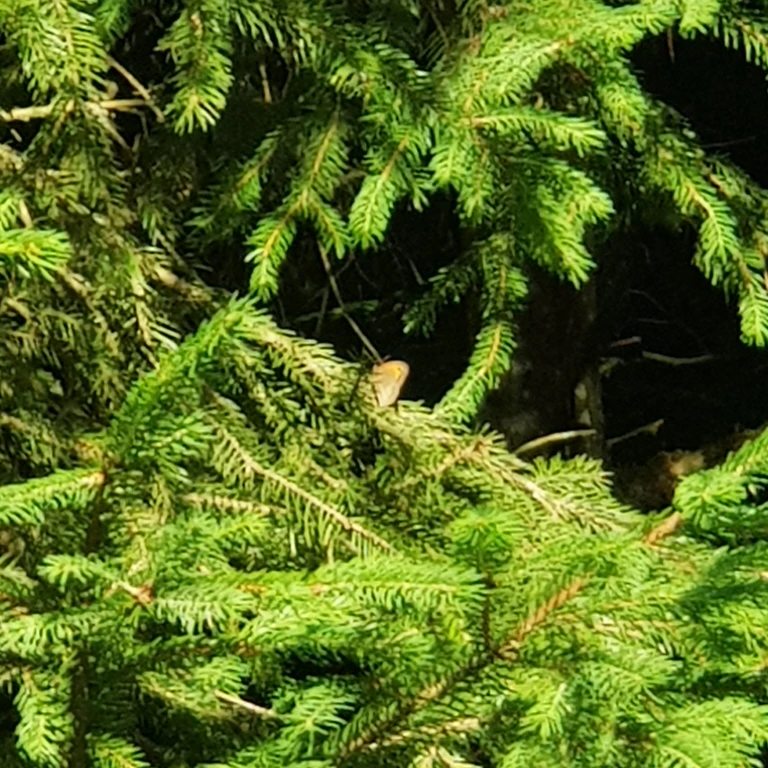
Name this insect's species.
Maniola jurtina
